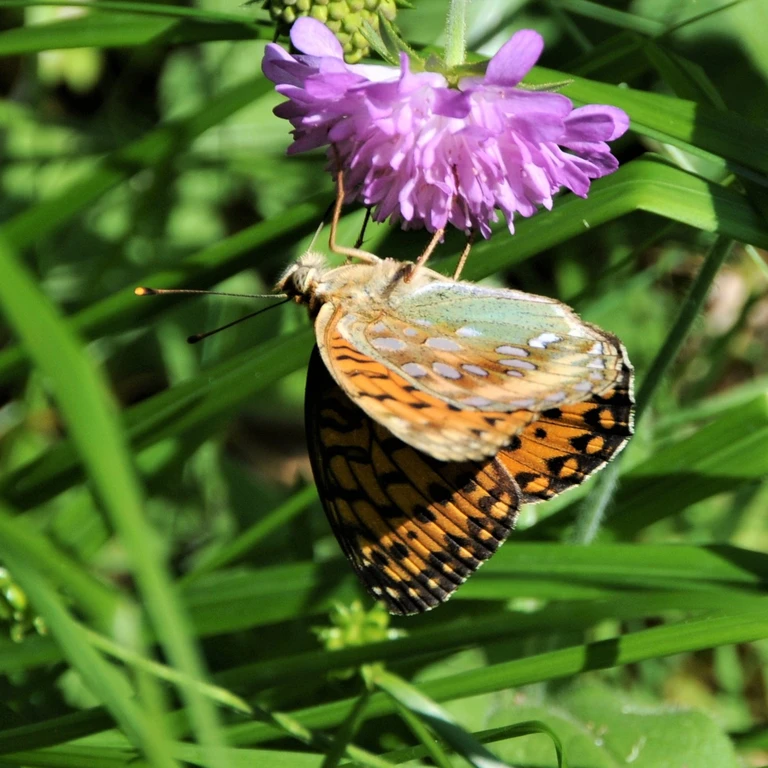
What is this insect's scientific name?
Speyeria aglaja
